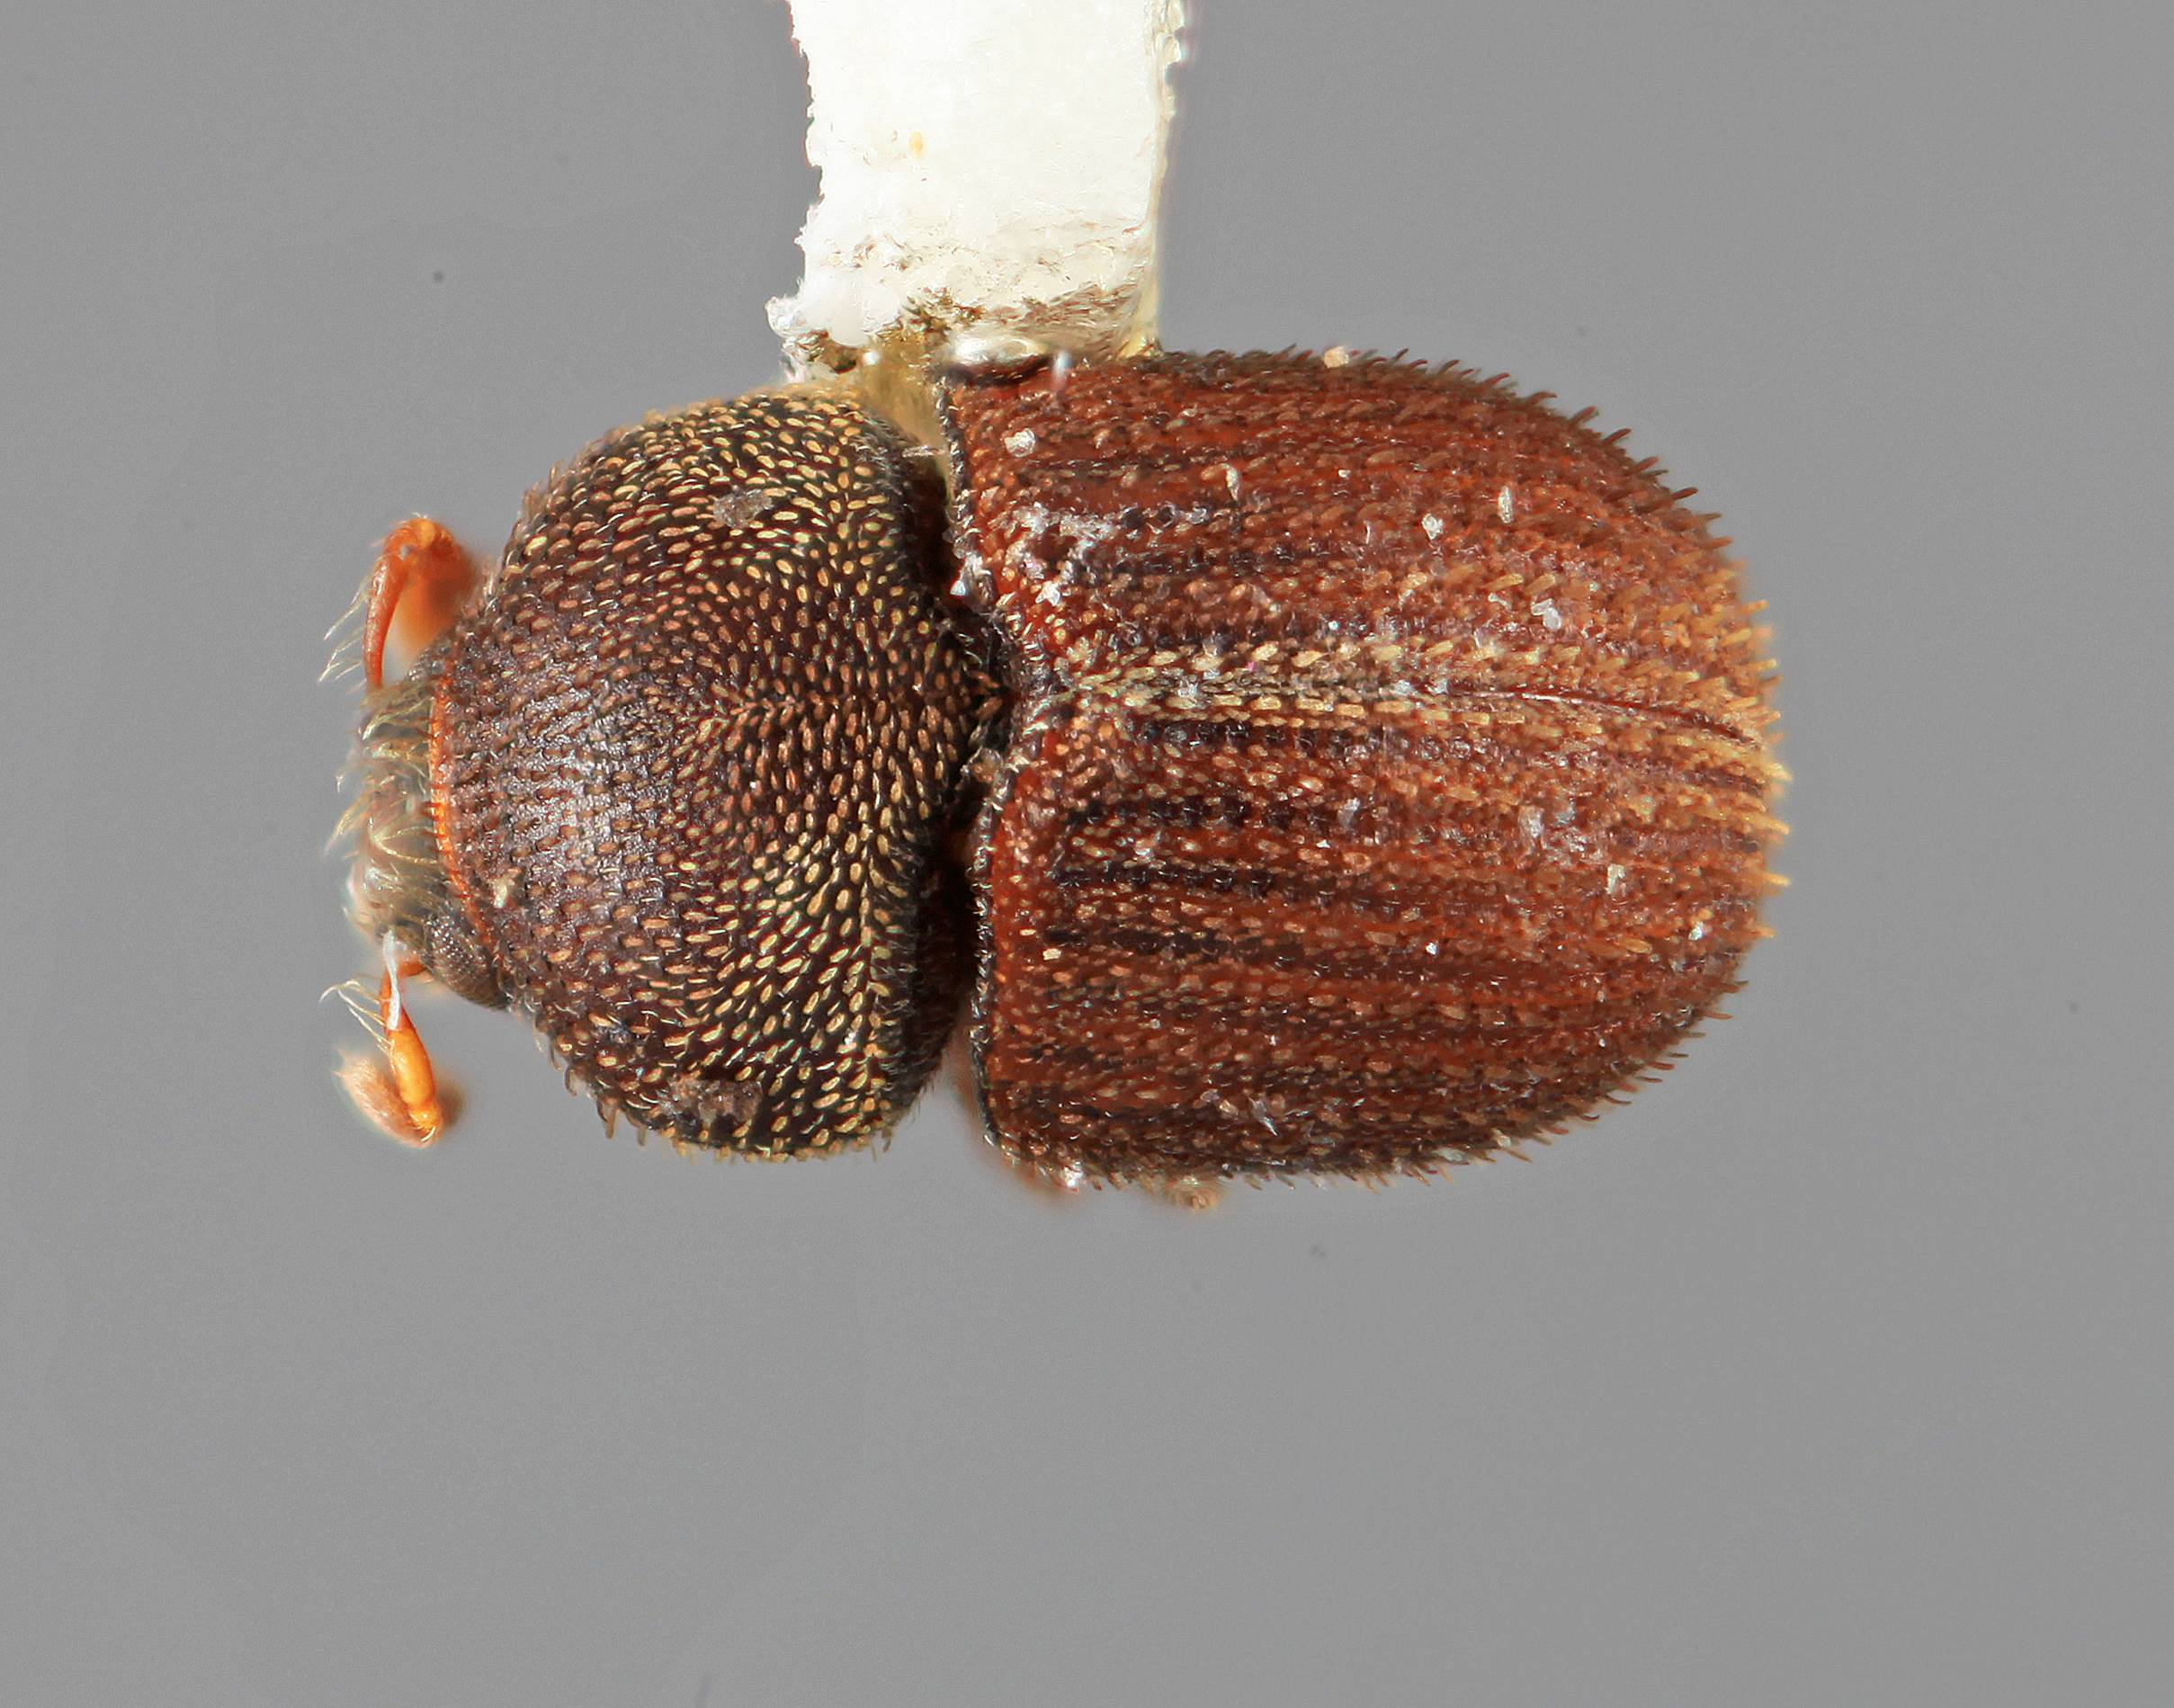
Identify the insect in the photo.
Chramesus orinocensis
